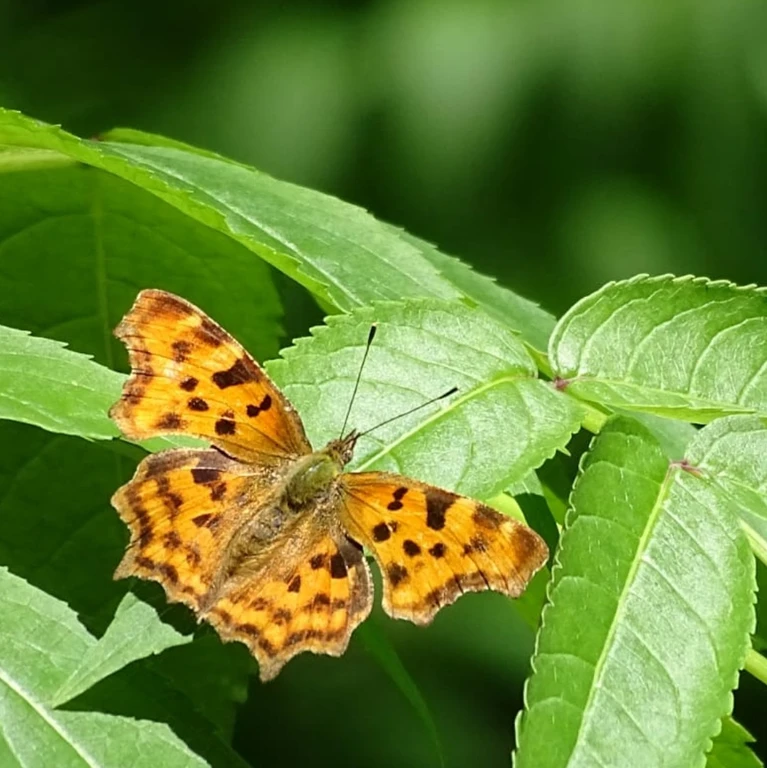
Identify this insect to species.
Polygonia c-album
